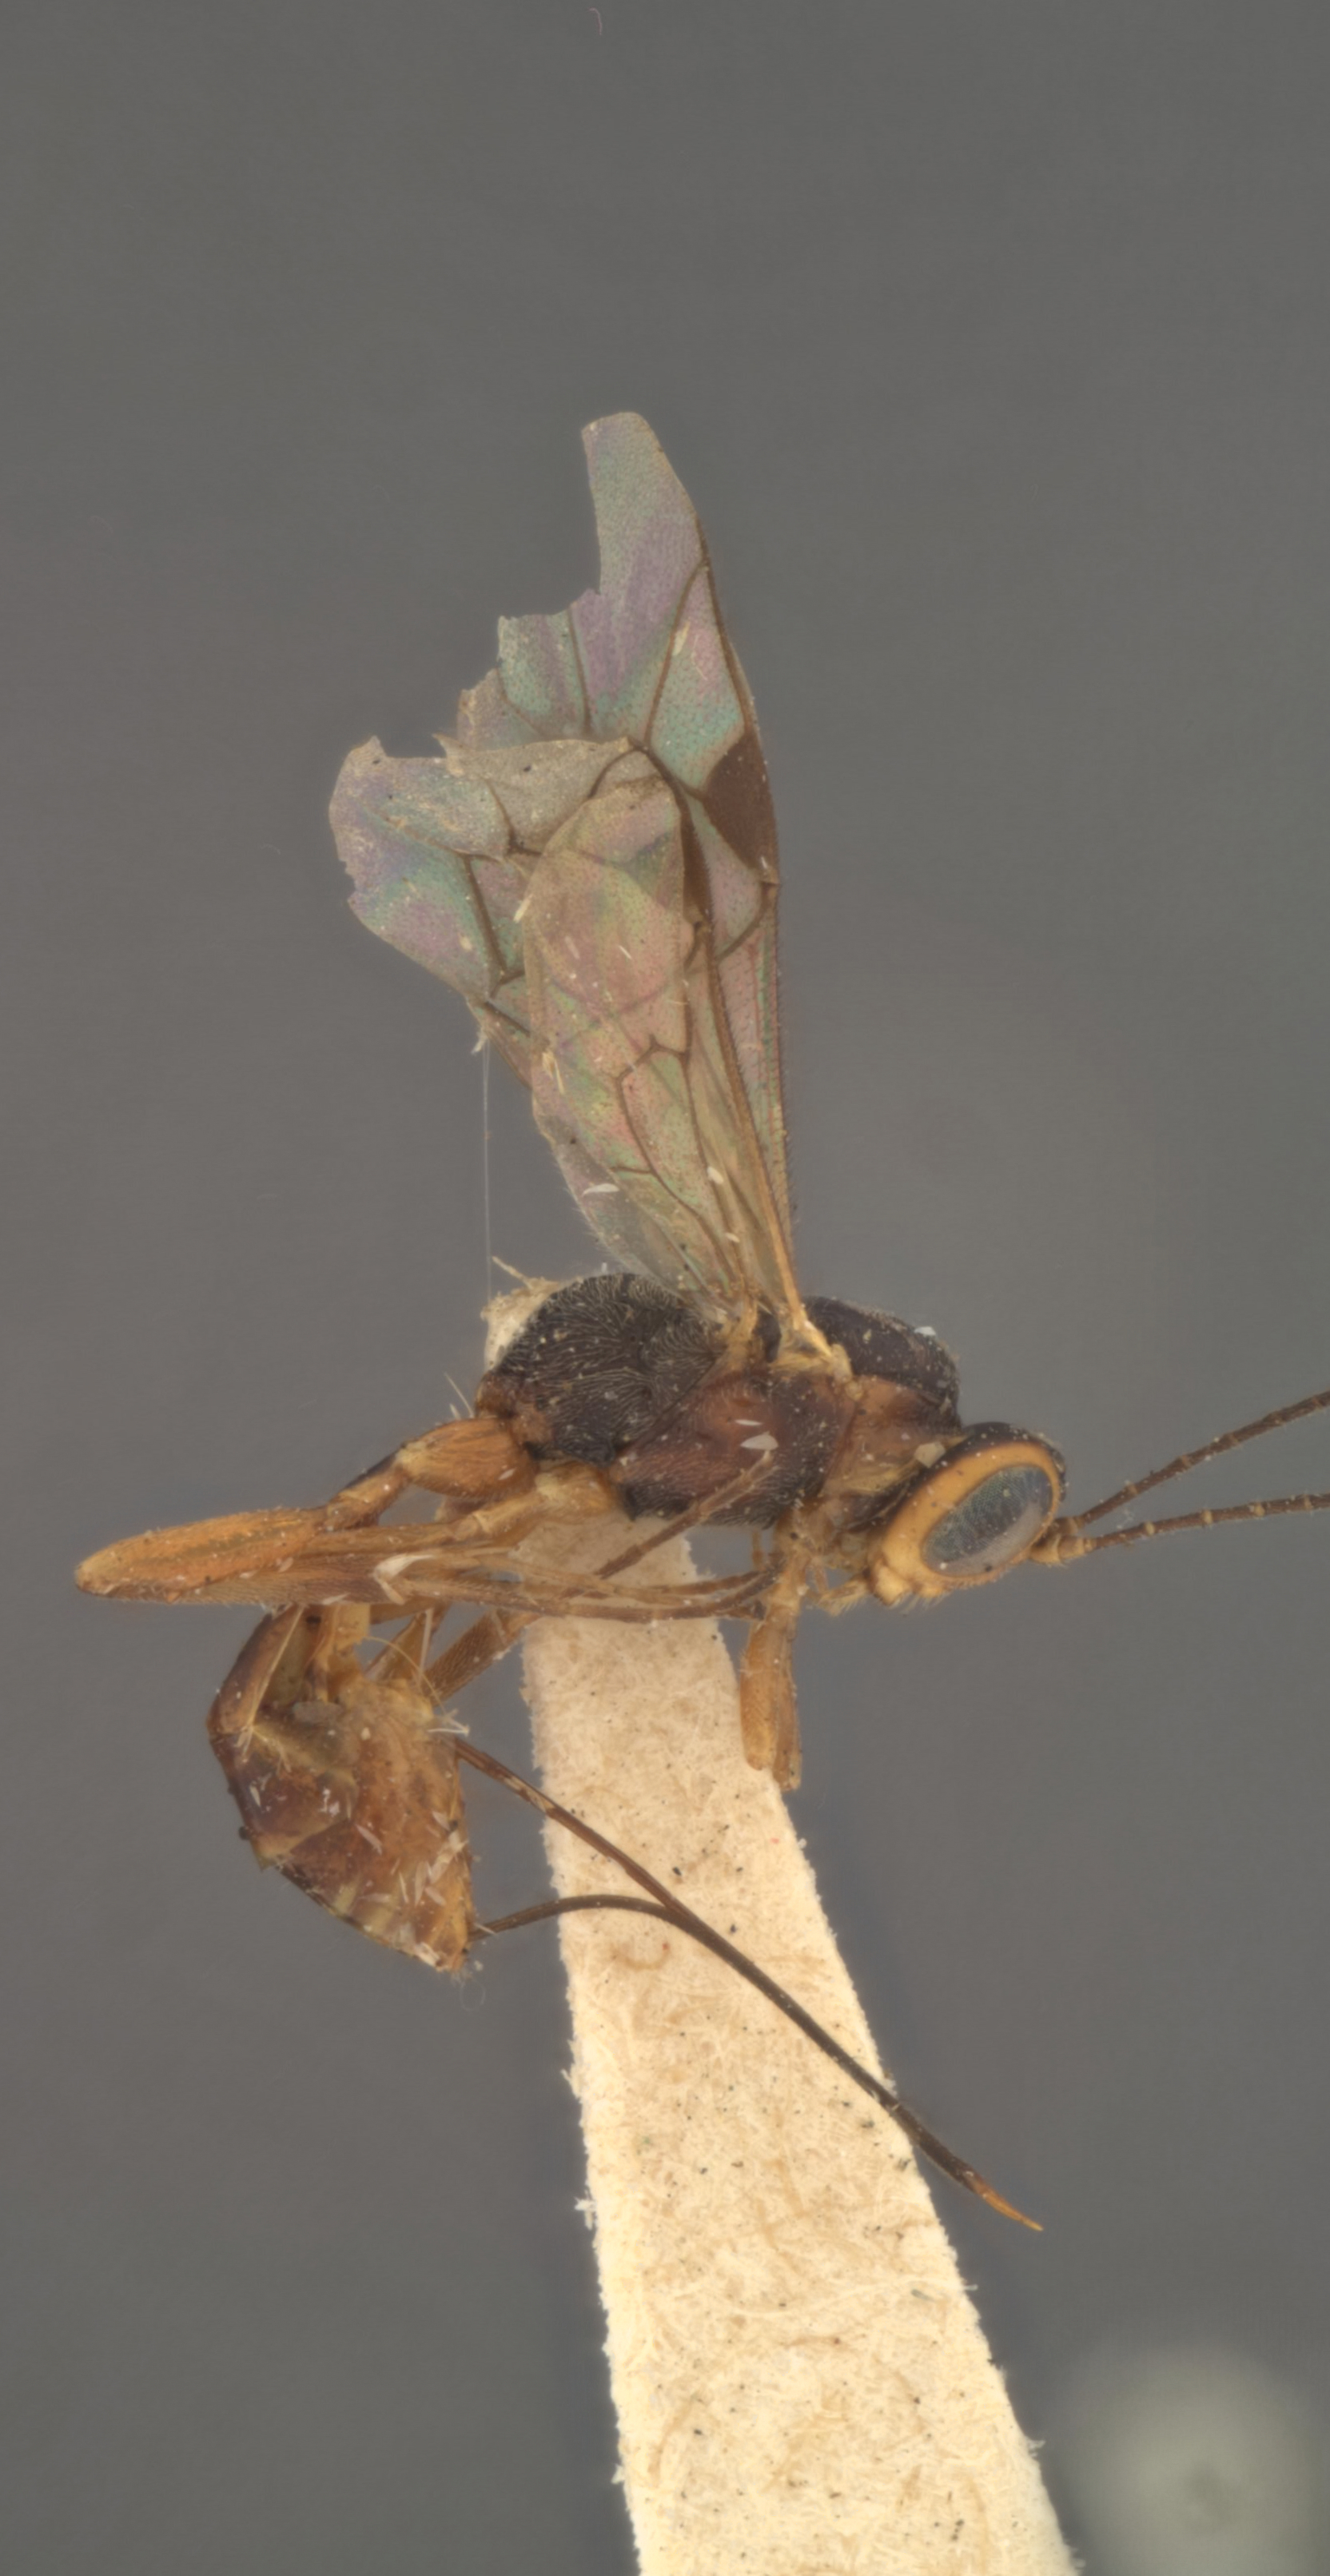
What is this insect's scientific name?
Pristomerus fuscipennis
